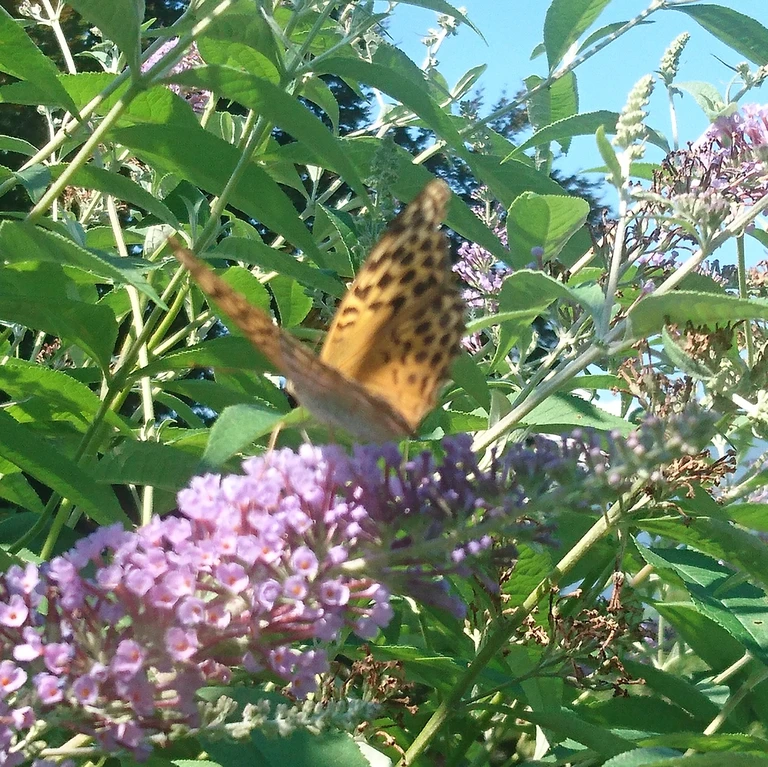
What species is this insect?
Argynnis paphia
